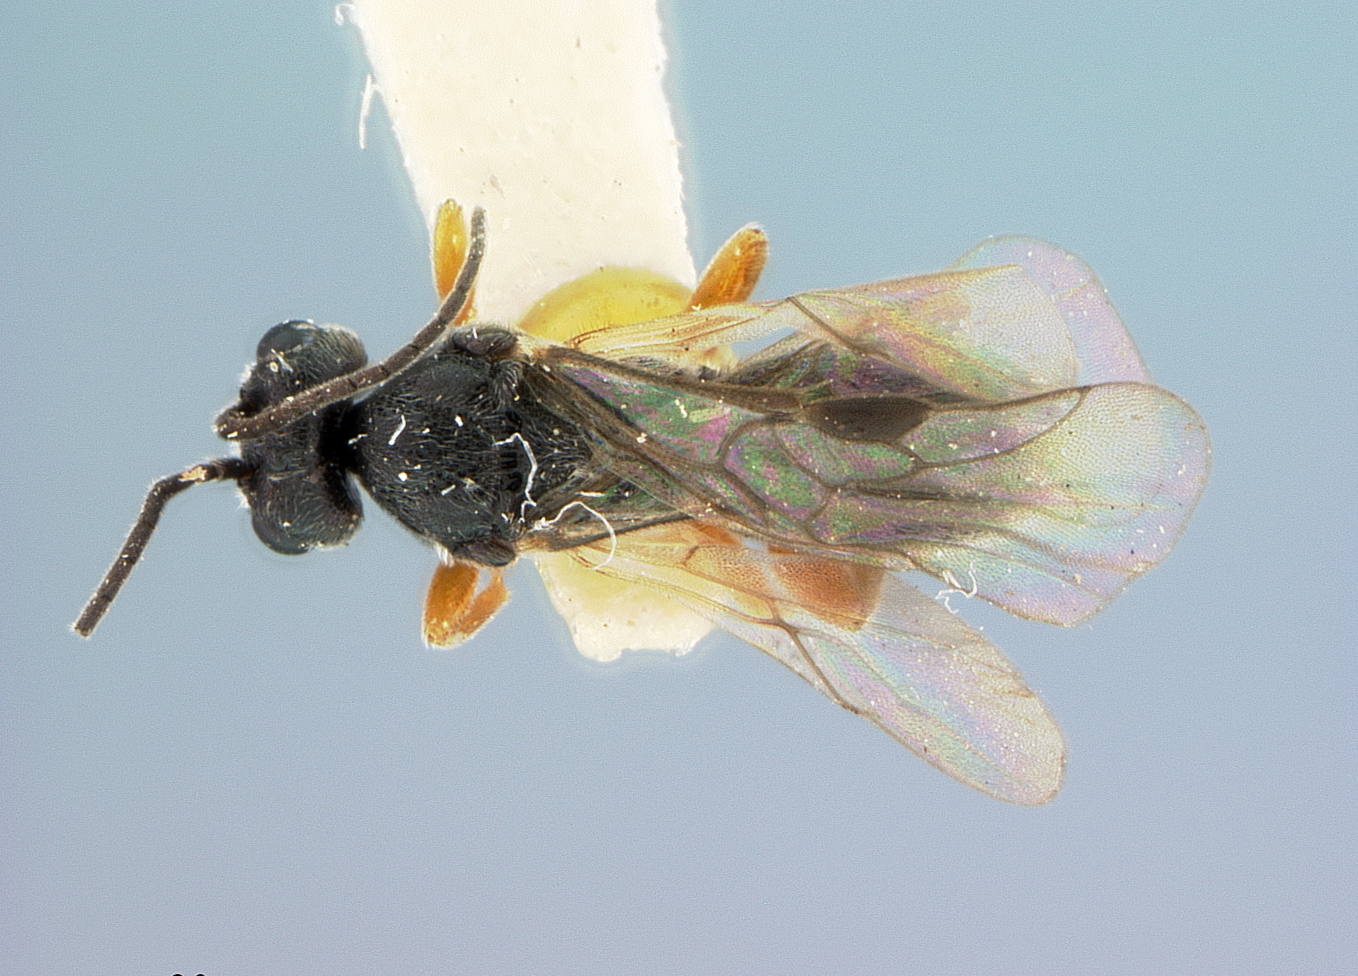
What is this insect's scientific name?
Urosigalphus neopunctifrons
